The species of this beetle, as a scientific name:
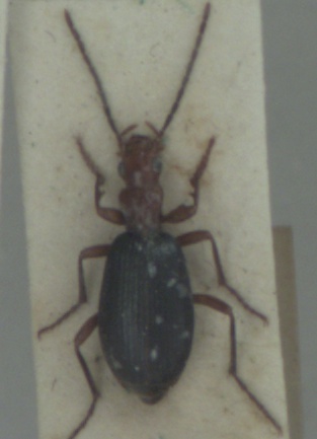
Brachinus crepitans
